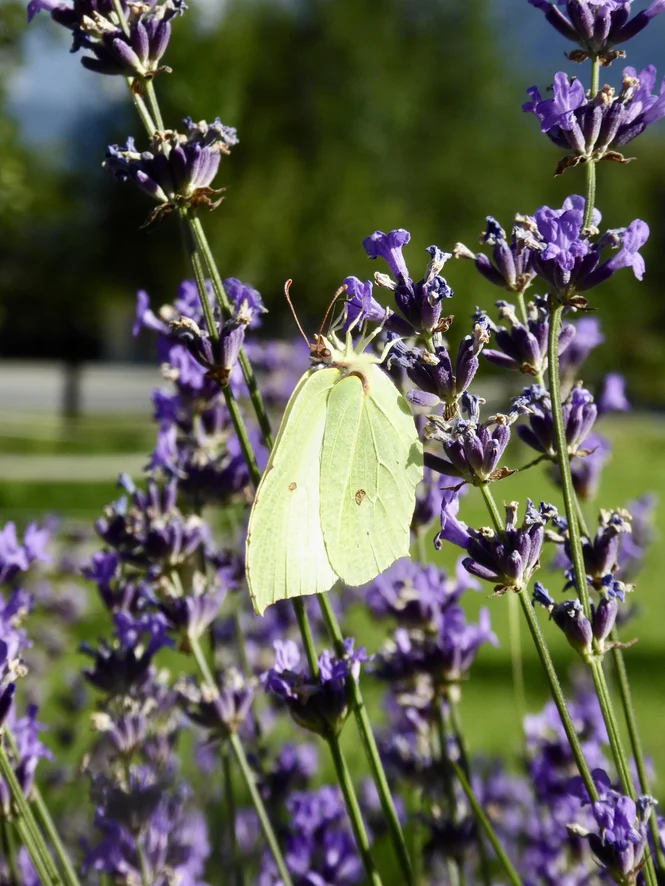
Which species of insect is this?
Gonepteryx rhamni
